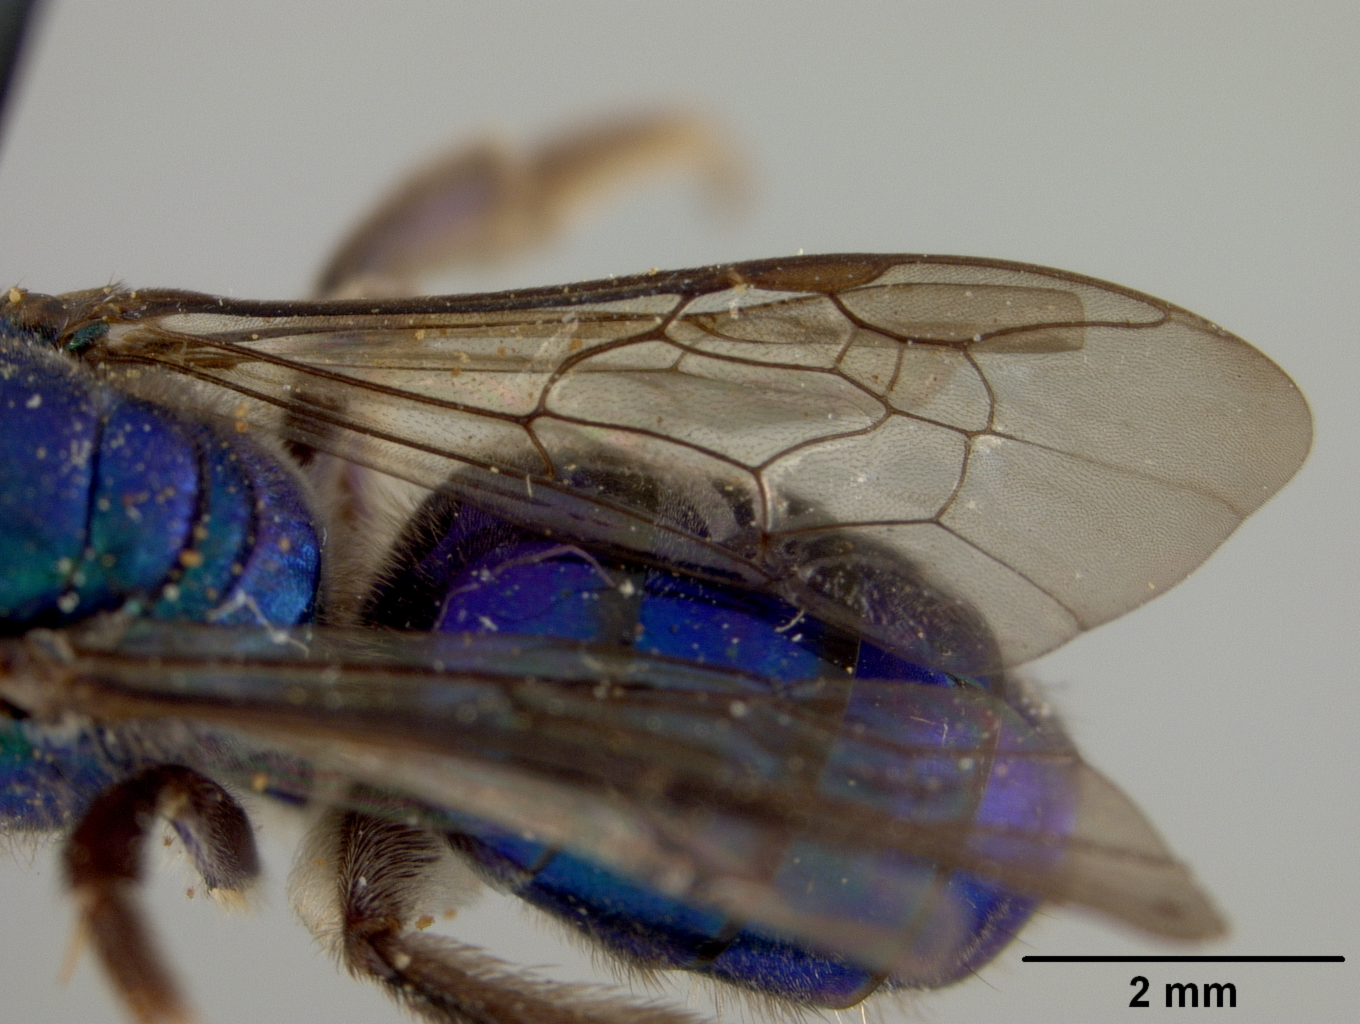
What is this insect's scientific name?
Augochlora sanctula
